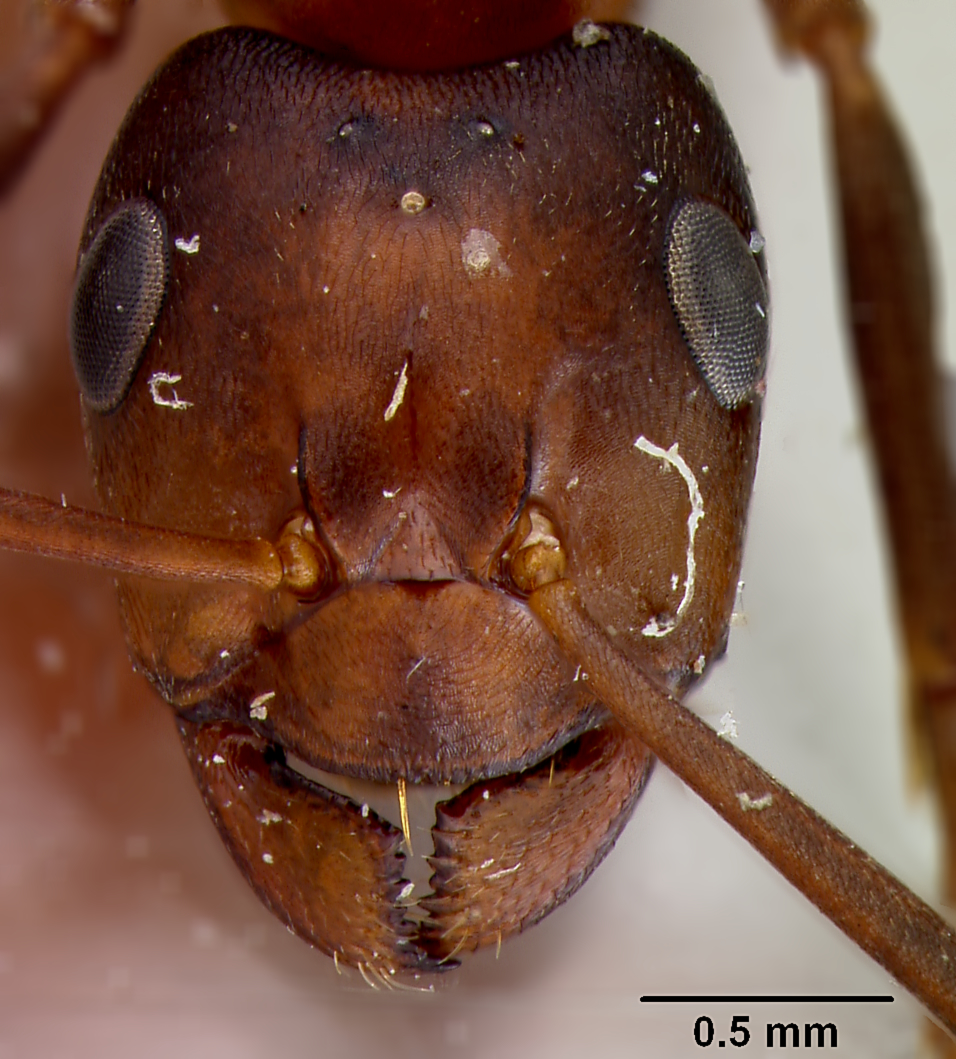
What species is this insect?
Formica naefi
